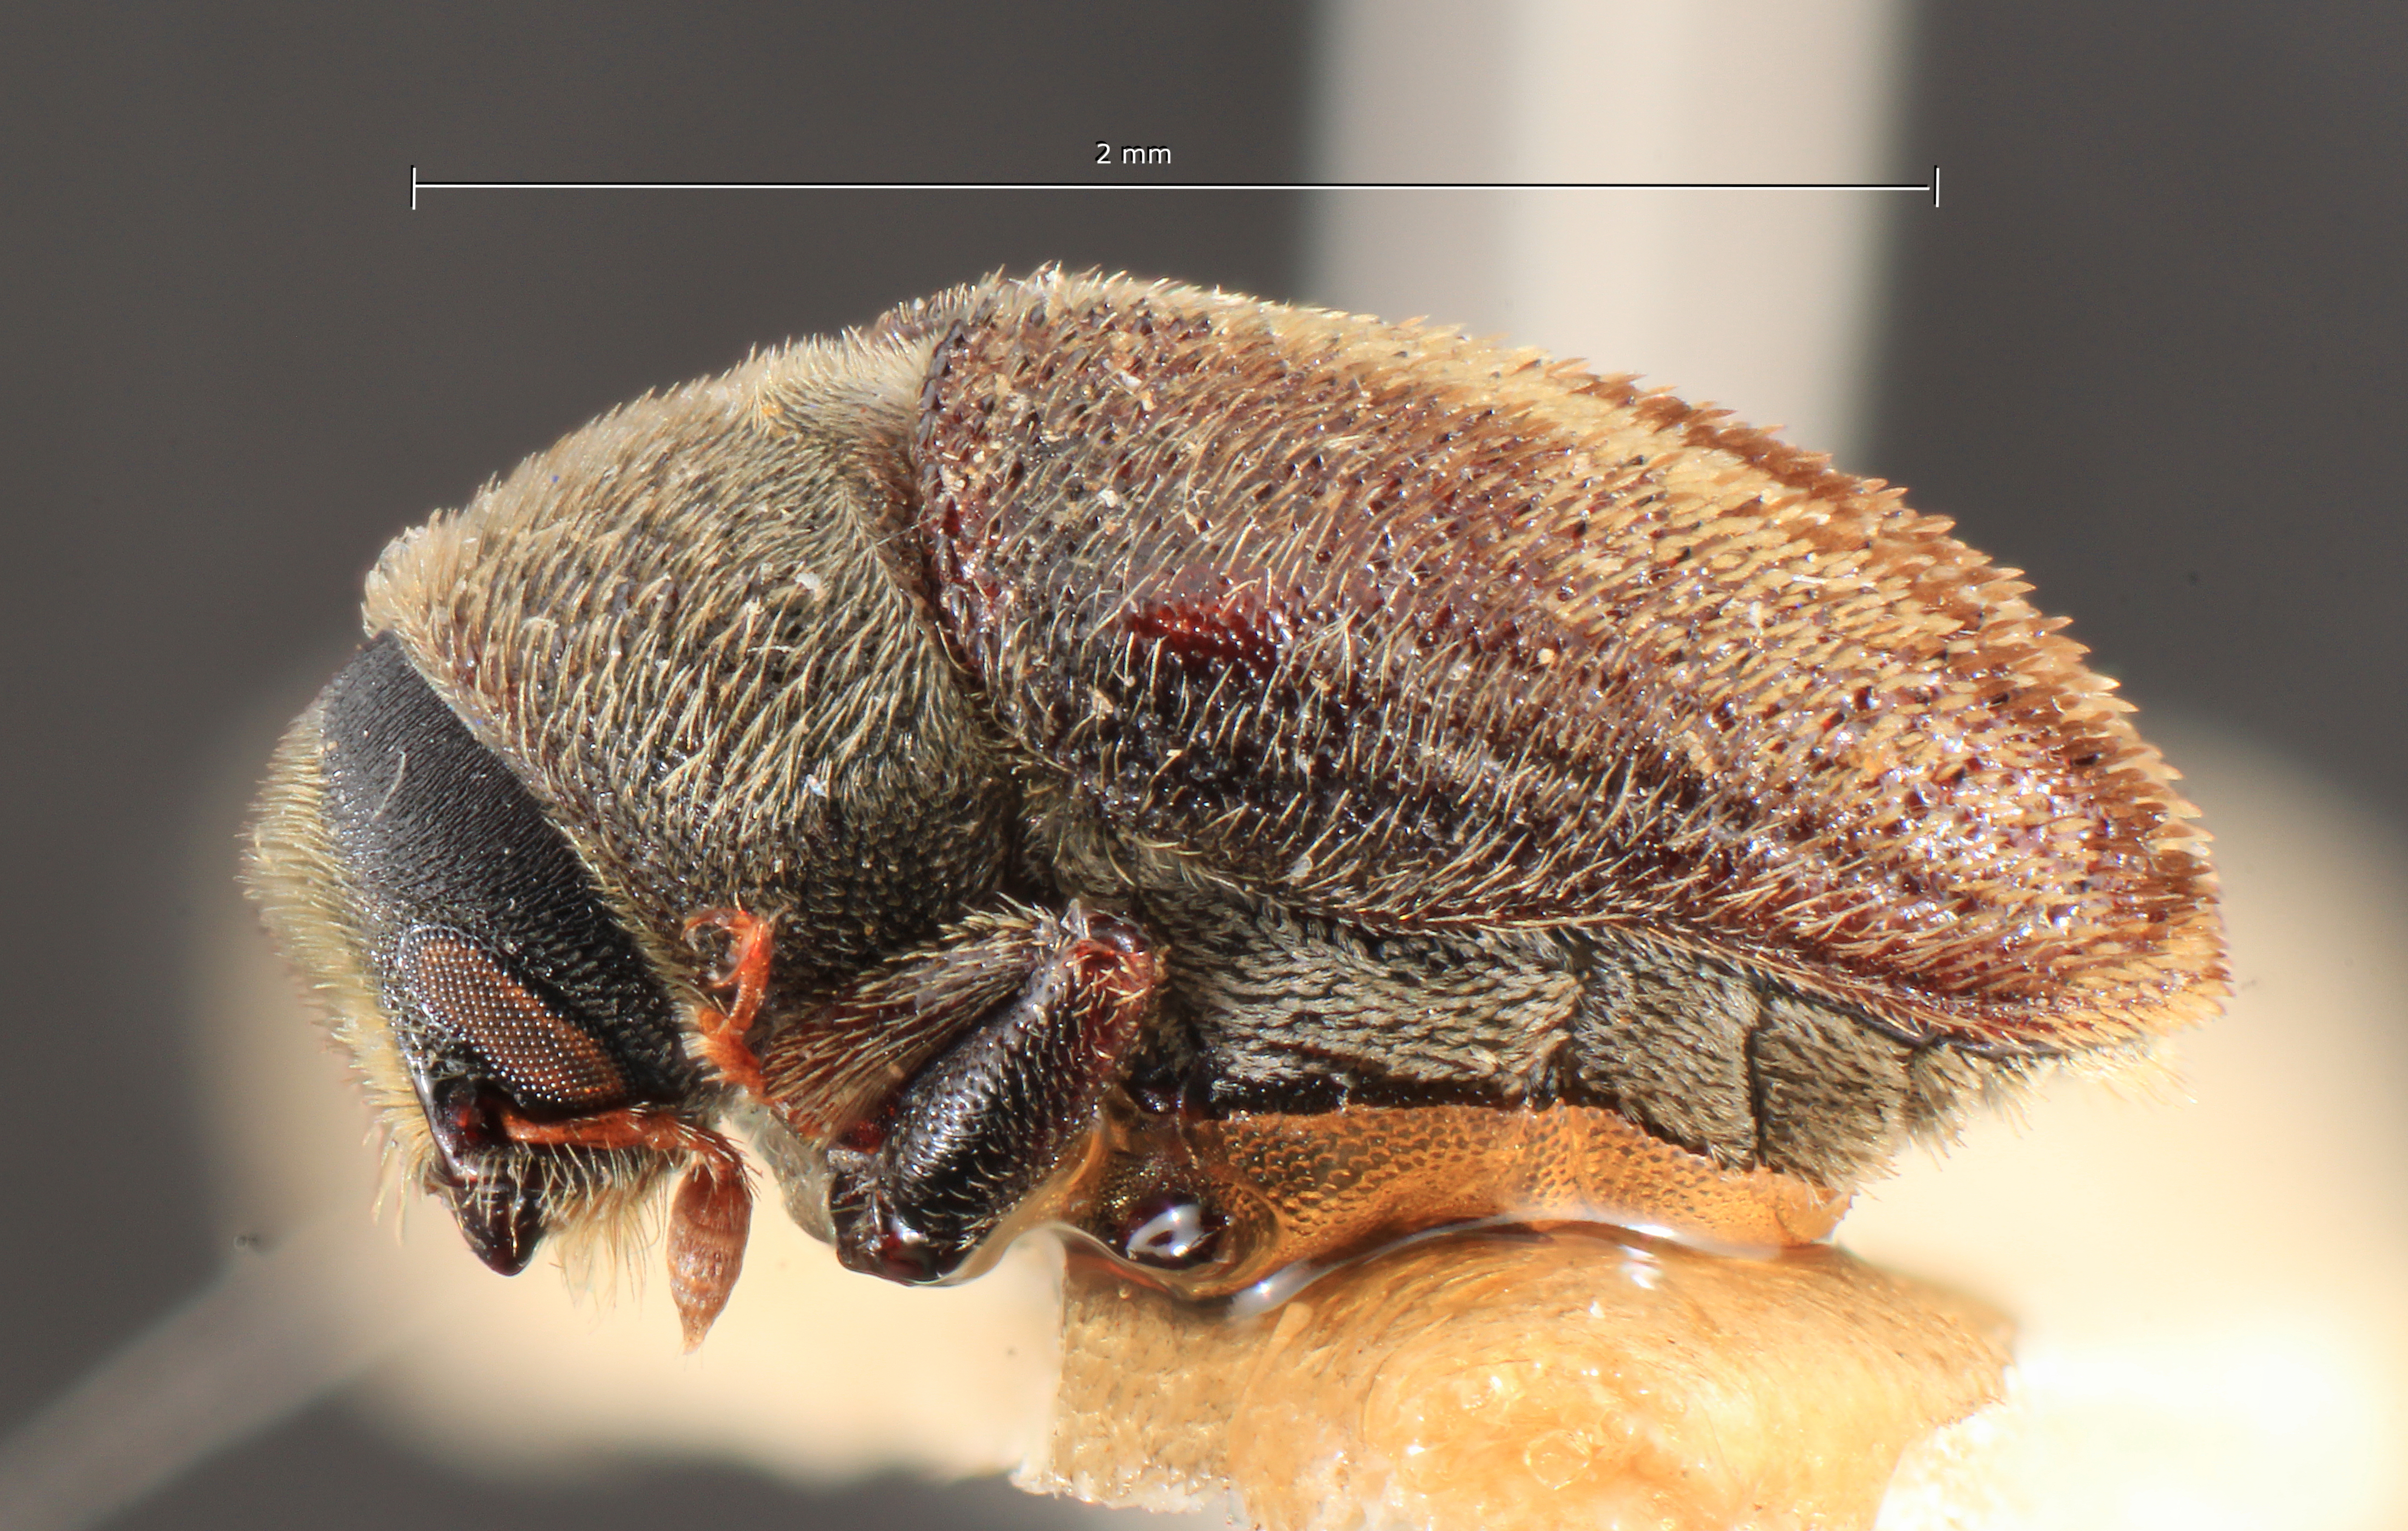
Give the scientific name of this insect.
Leperisinus tupolevi
